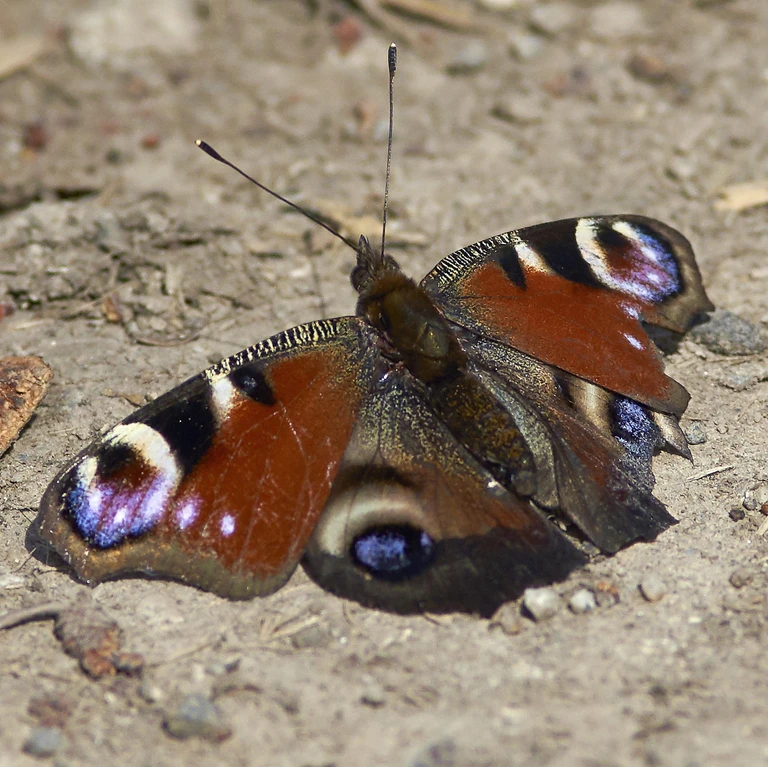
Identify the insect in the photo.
Aglais io
